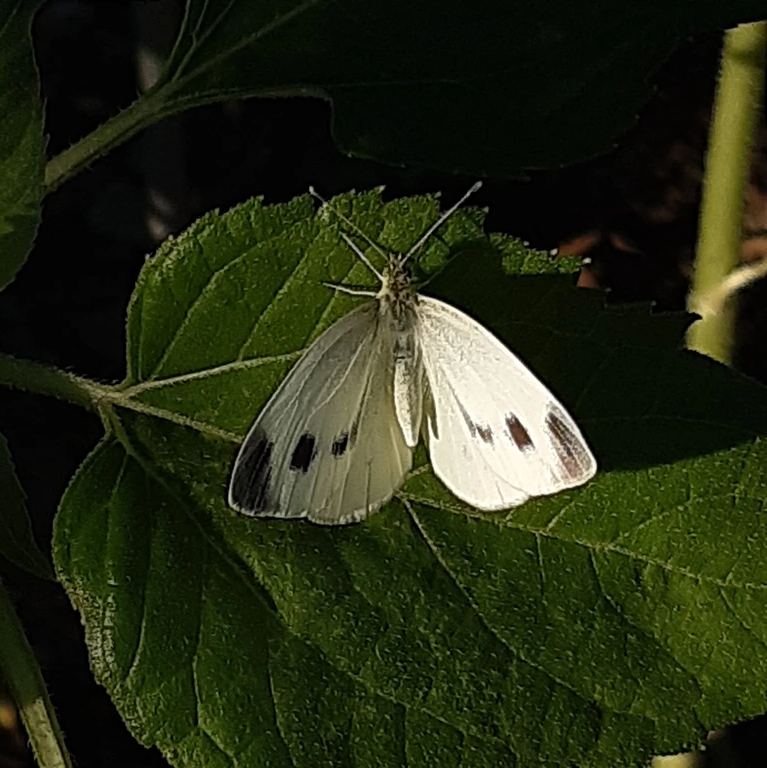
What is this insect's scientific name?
Pieris mannii
